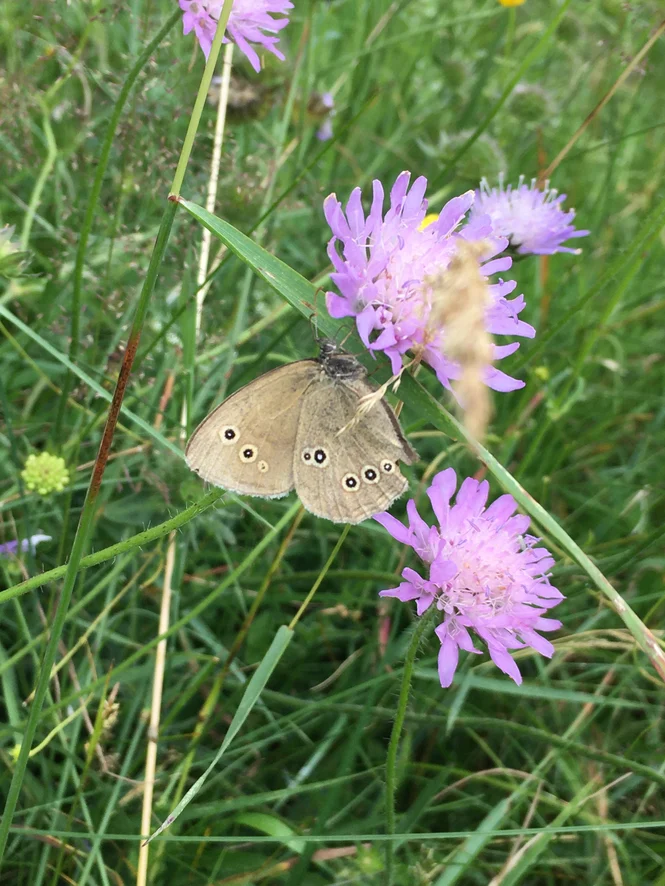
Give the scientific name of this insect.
Aphantopus hyperantus
